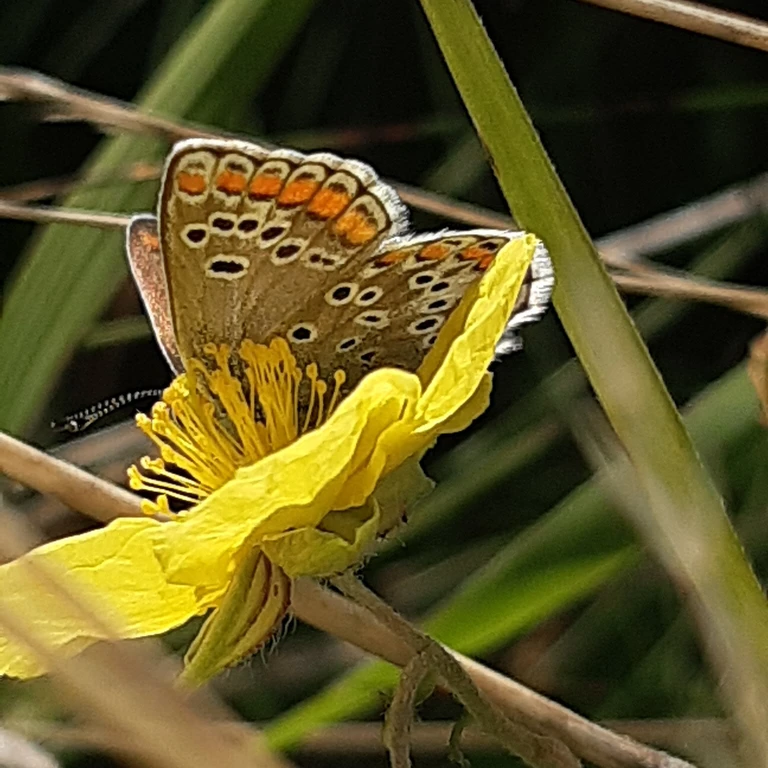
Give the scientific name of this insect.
Aricia agestis/artaxerxes
